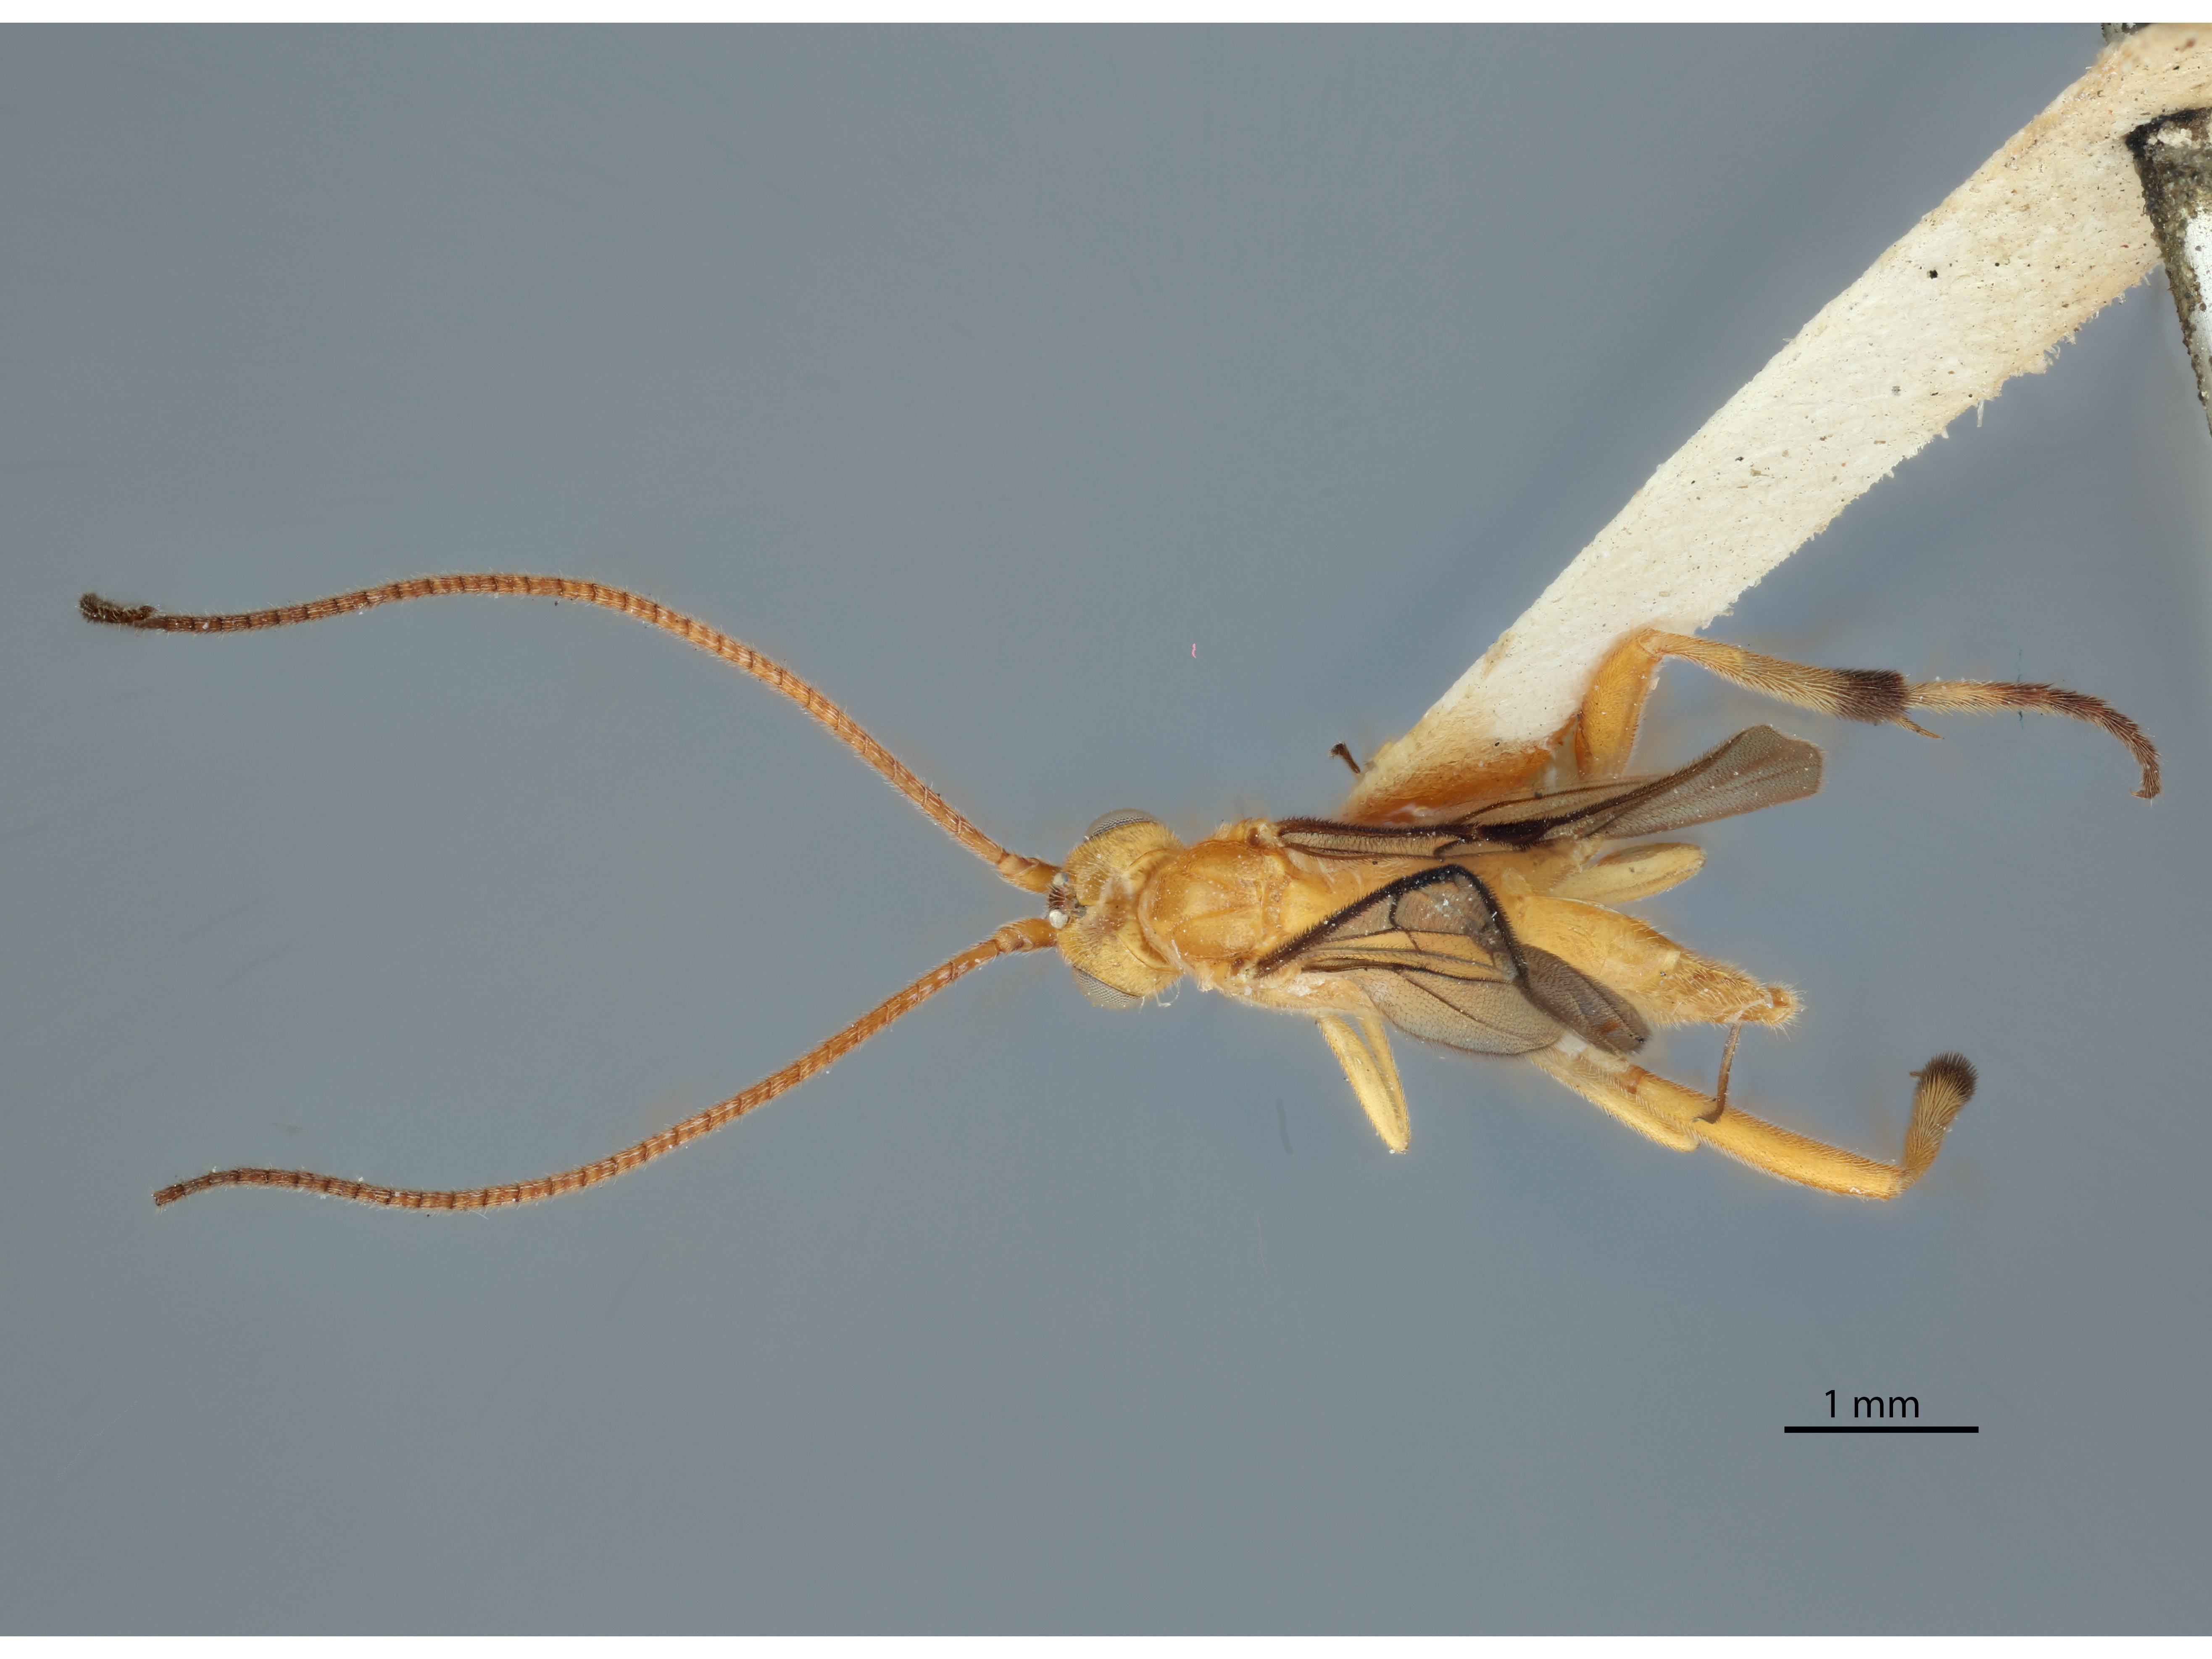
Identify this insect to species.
Stantonia flava
